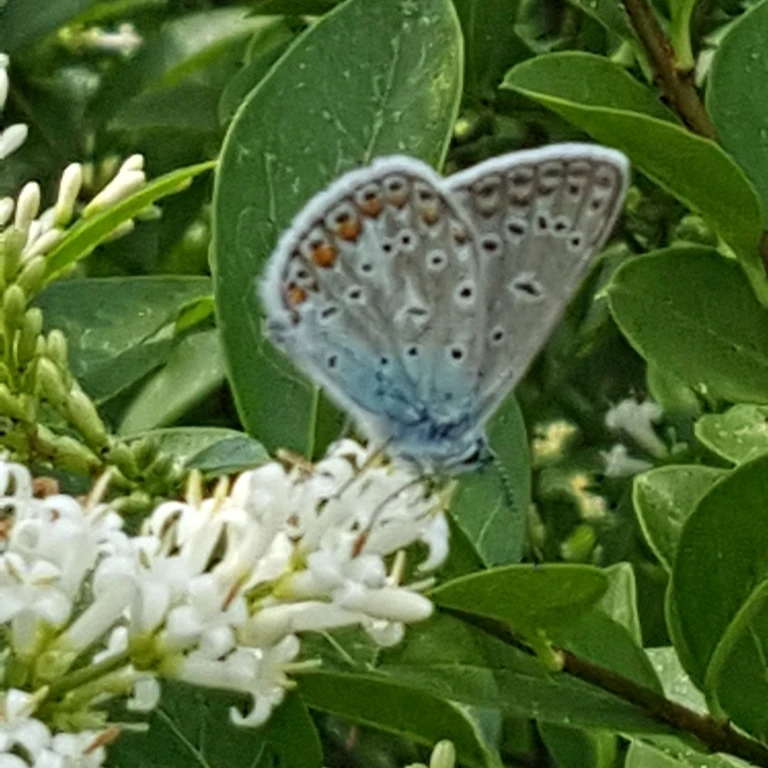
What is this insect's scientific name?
Polyommatus icarus
